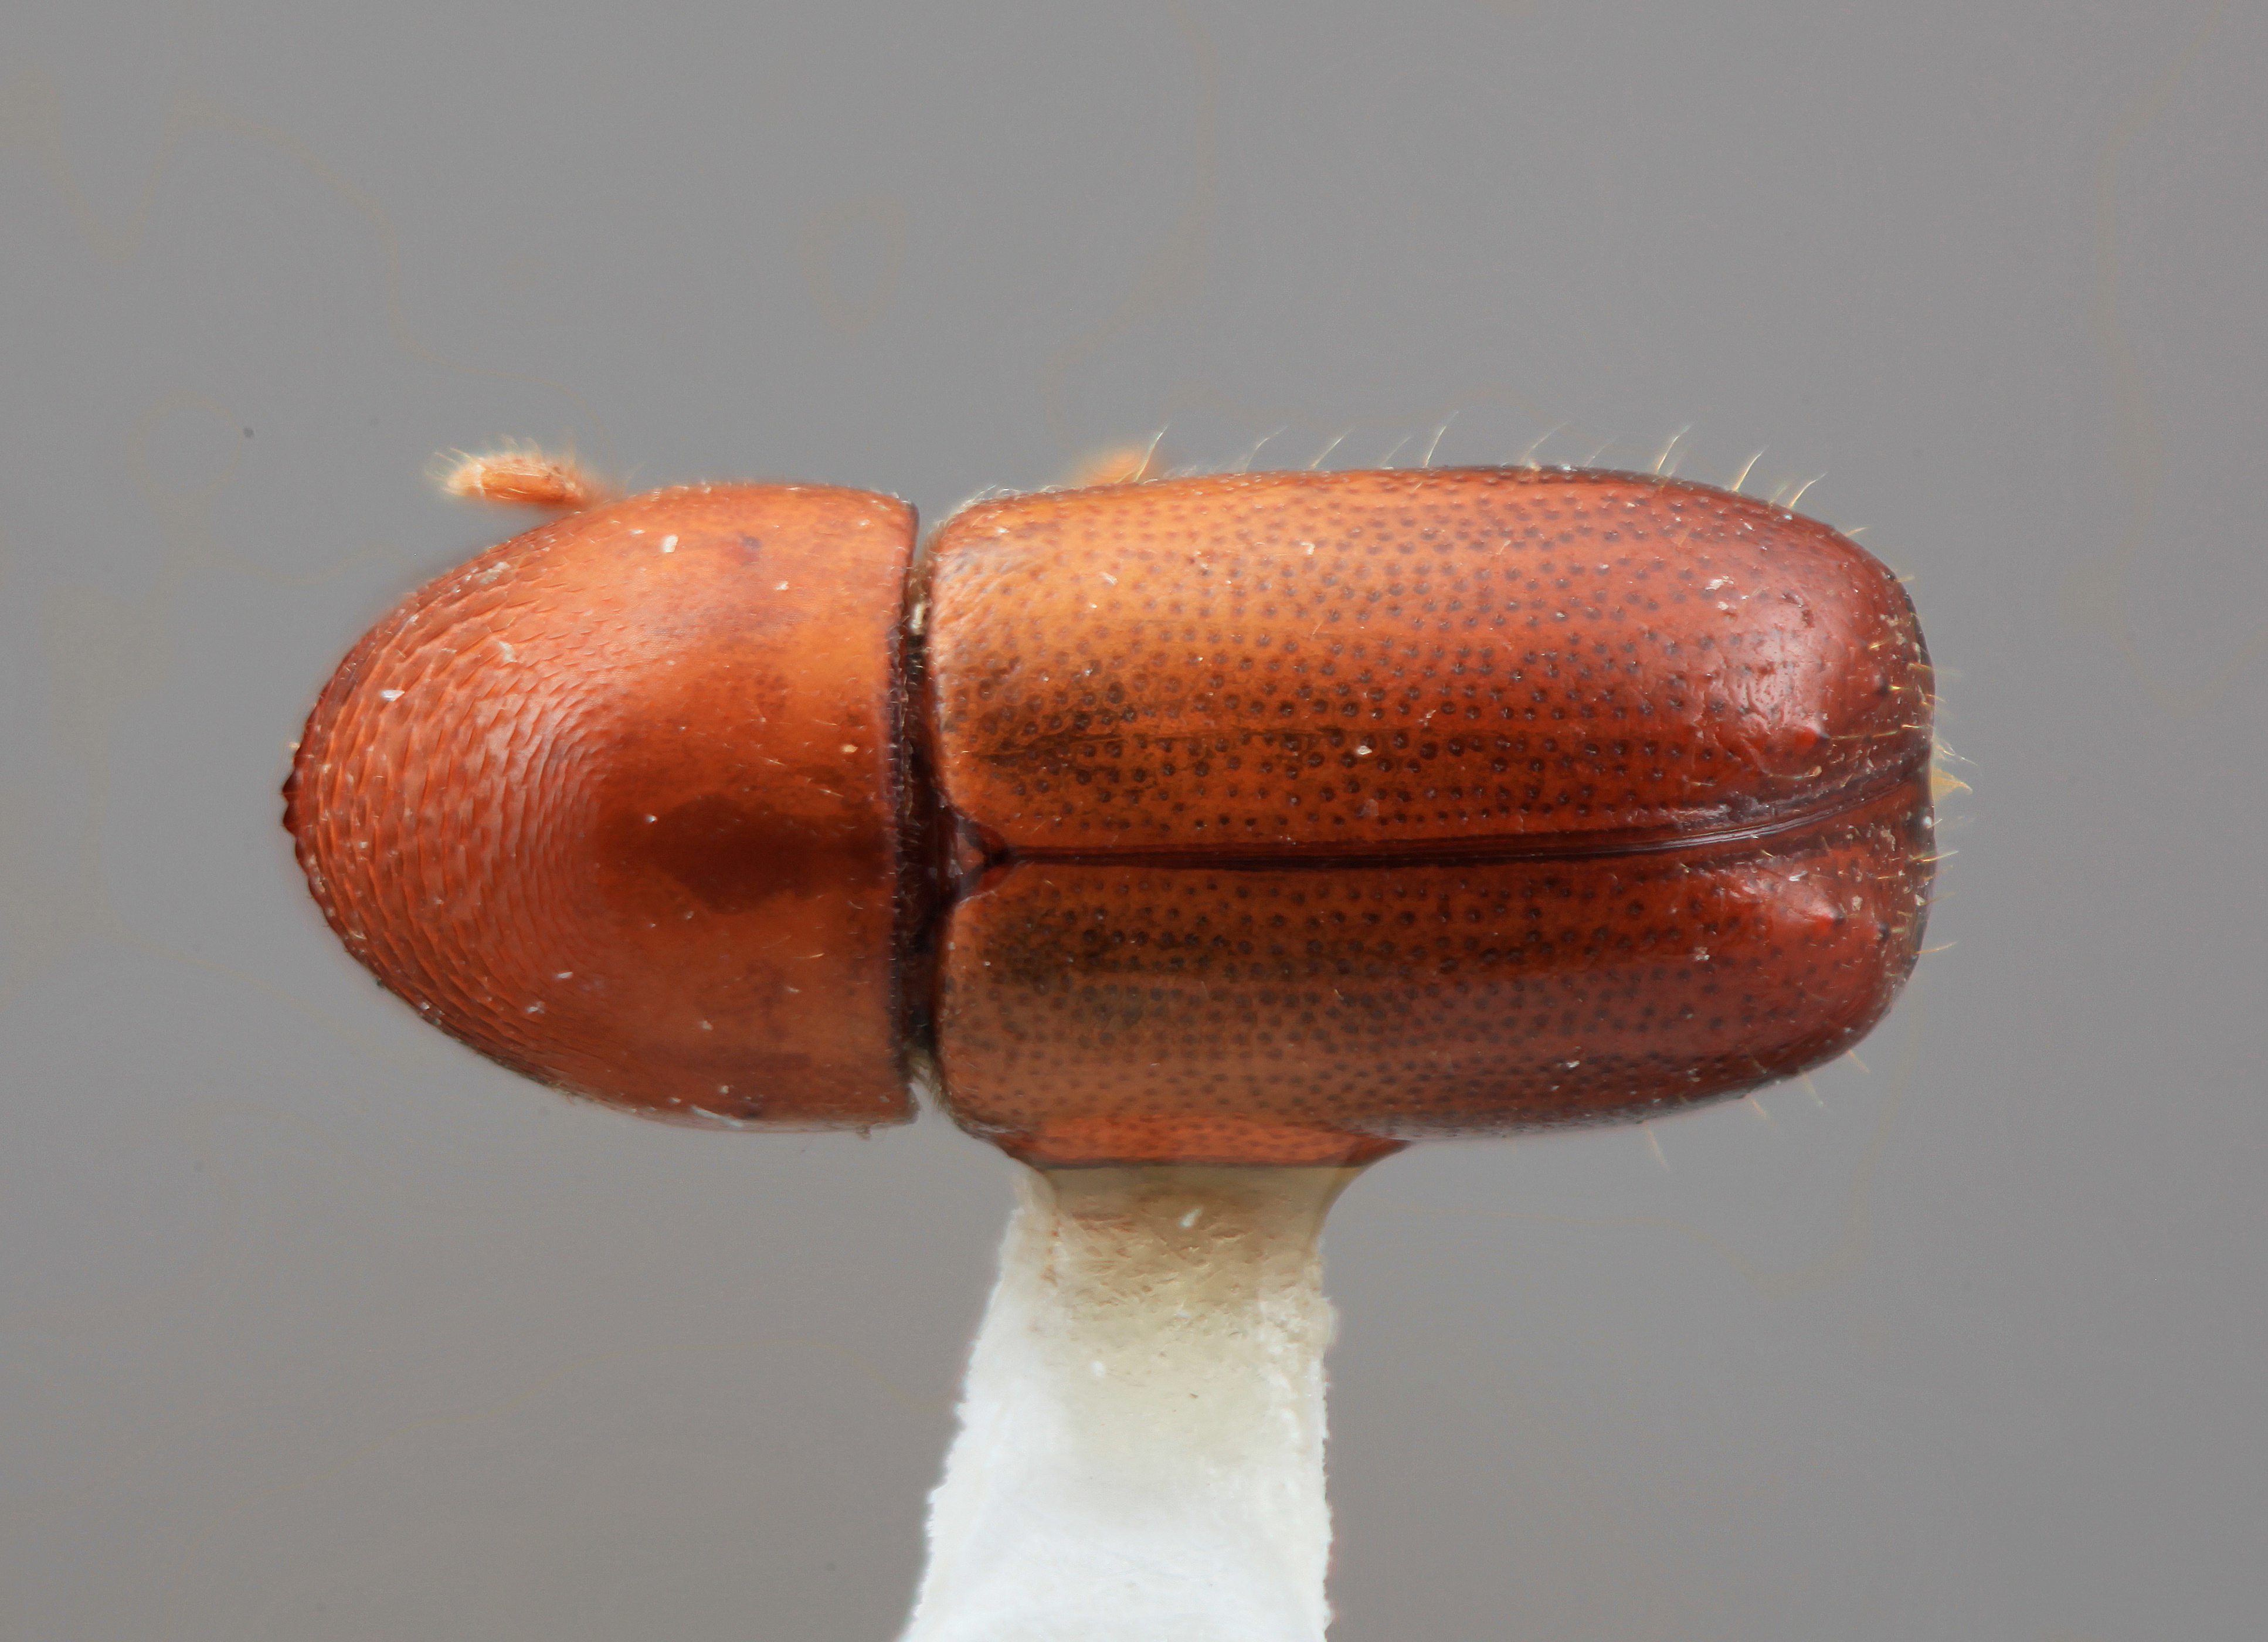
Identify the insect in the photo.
Corthylus convexifrons
